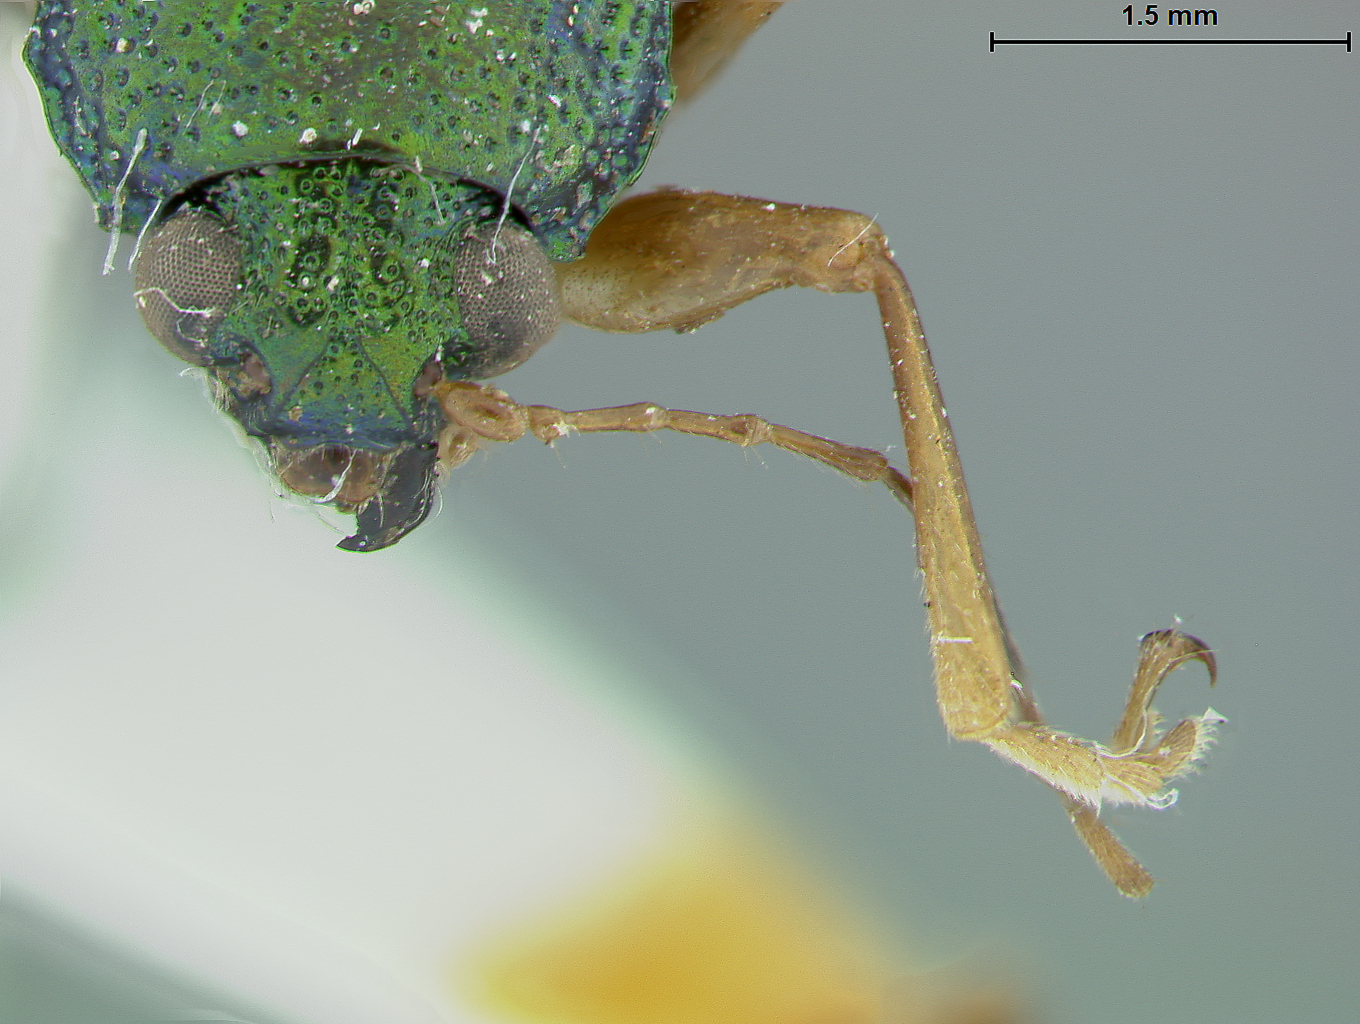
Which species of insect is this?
Colaspis consimilis
